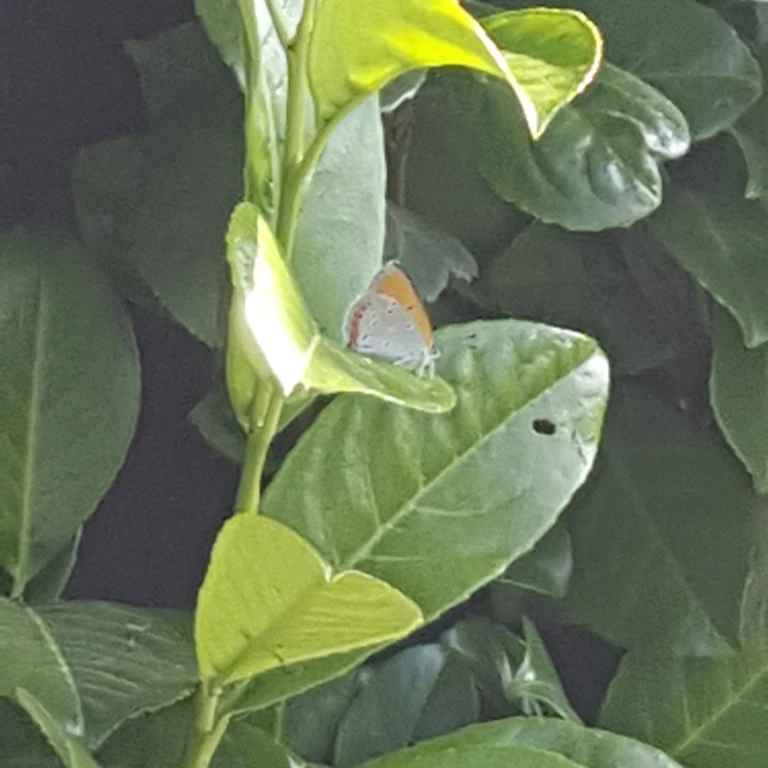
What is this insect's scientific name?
Lycaena dispar
